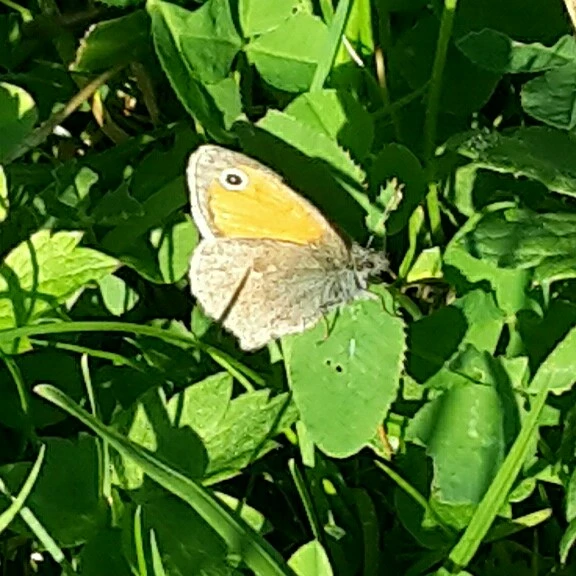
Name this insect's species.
Coenonympha pamphilus
